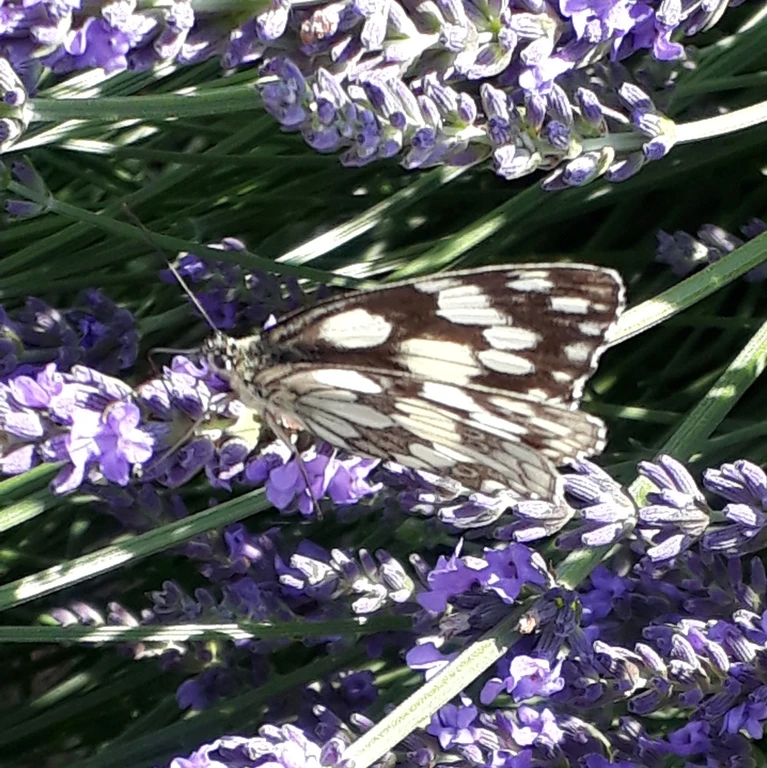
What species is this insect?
Melanargia galathea
